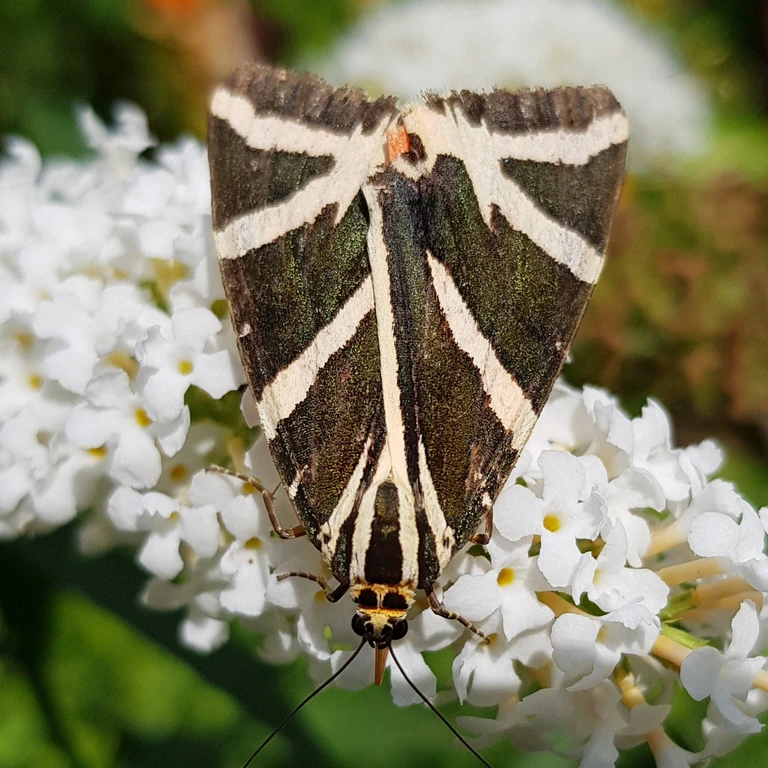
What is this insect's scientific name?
Euplagia quadripunctaria
